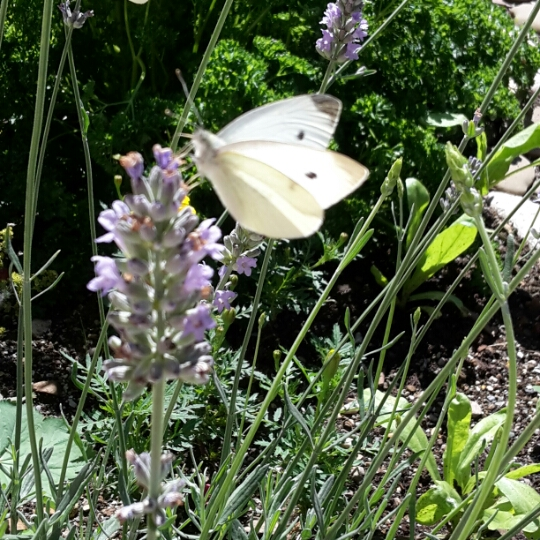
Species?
Pieris rapae
